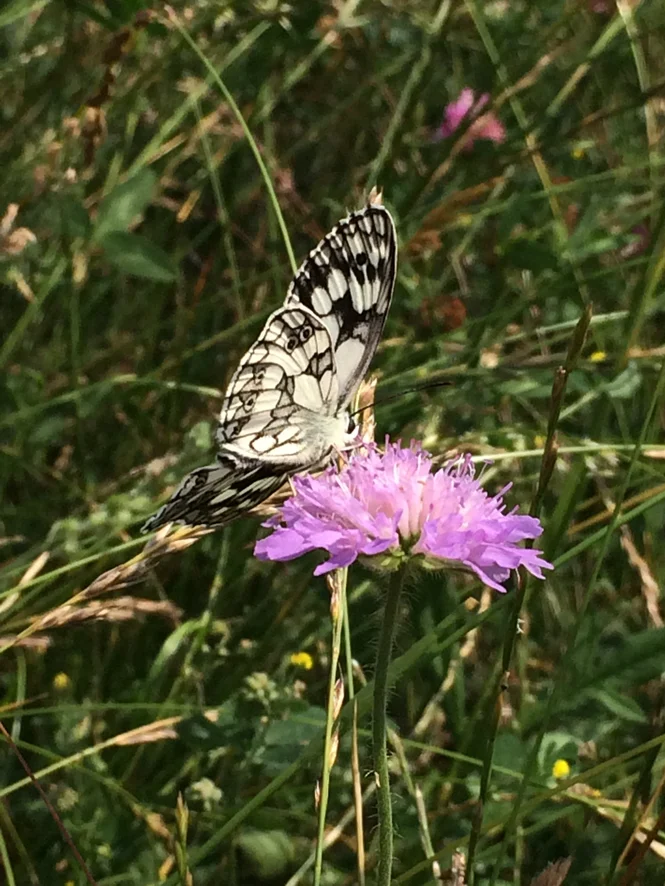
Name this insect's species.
Melanargia galathea
